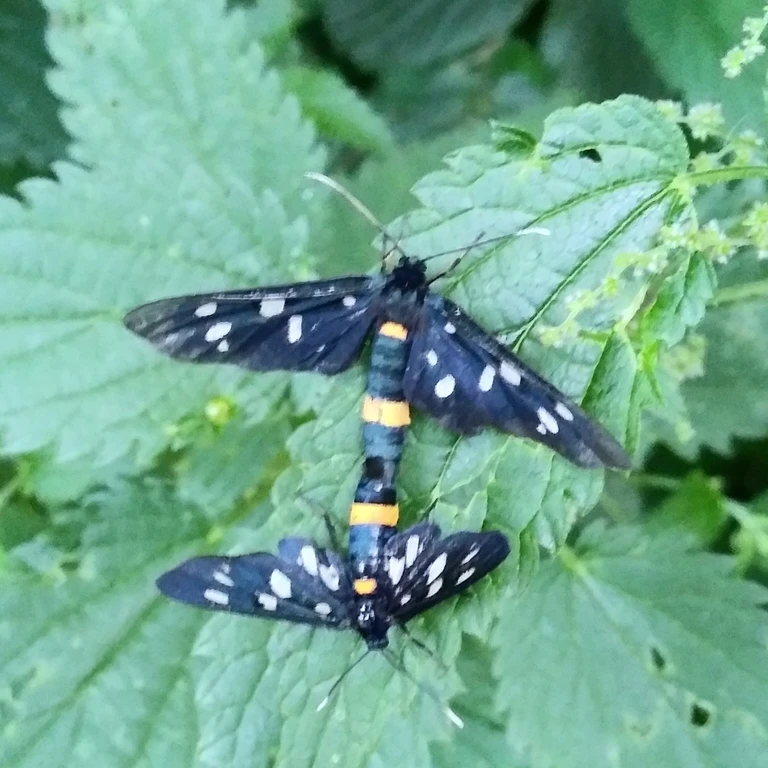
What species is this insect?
Amata phegea
